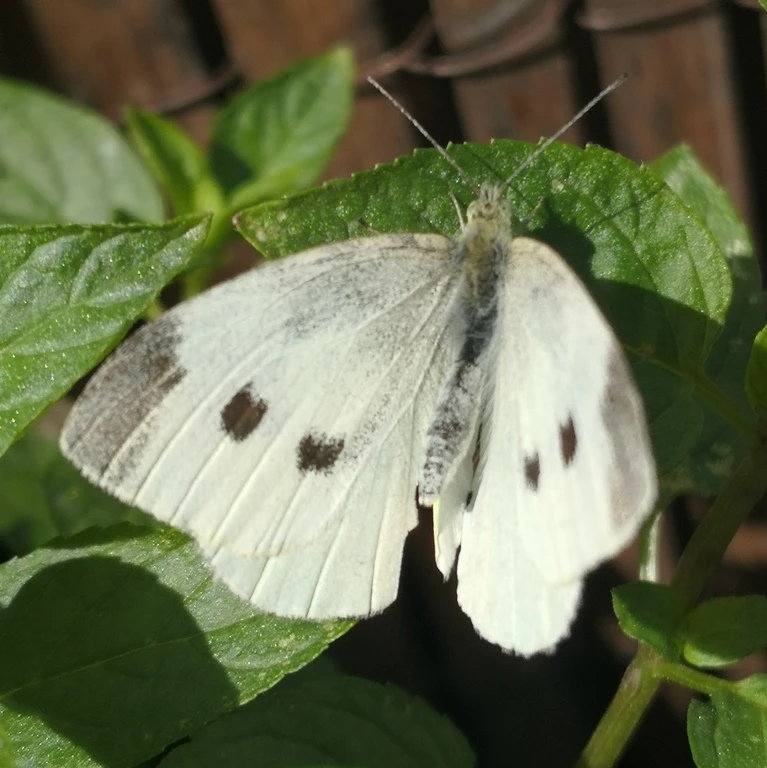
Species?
Pieris rapae
